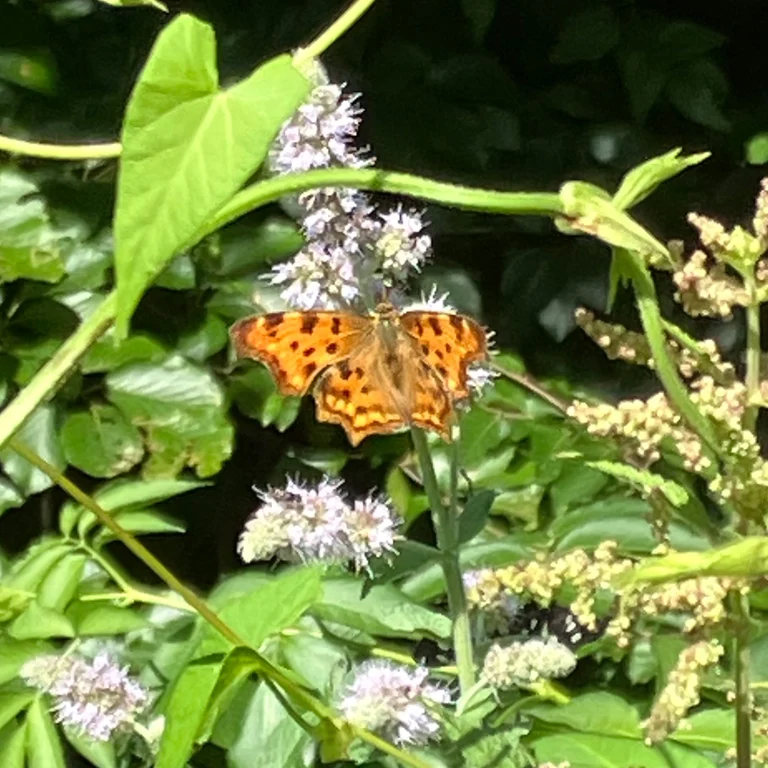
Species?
Polygonia c-album
